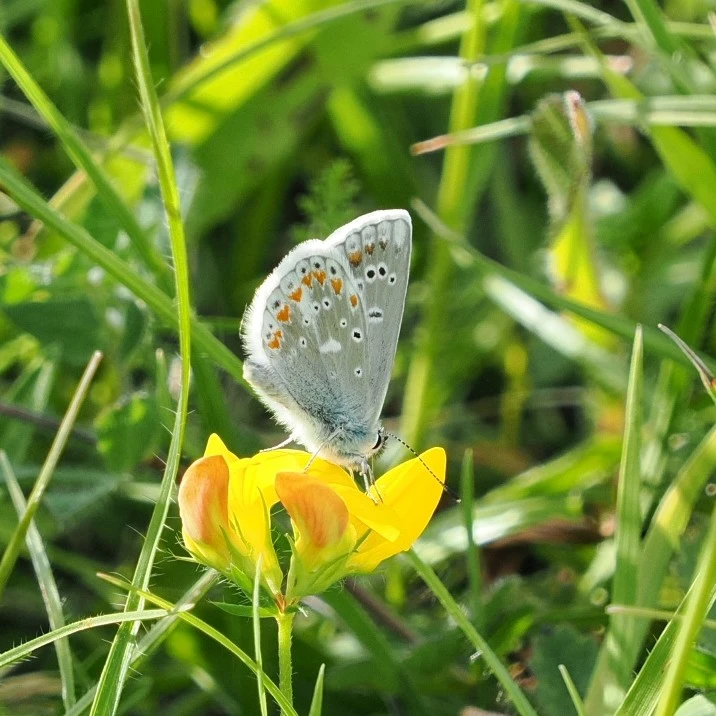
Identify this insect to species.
Polyommatus dorylas
